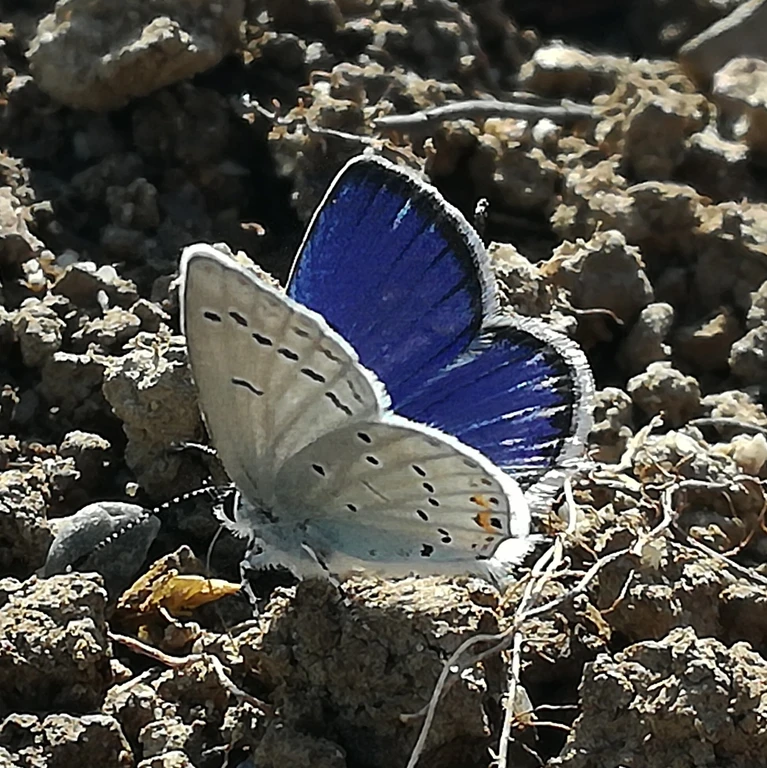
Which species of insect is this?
Cupido argiades (also Elkalyce argiades)
